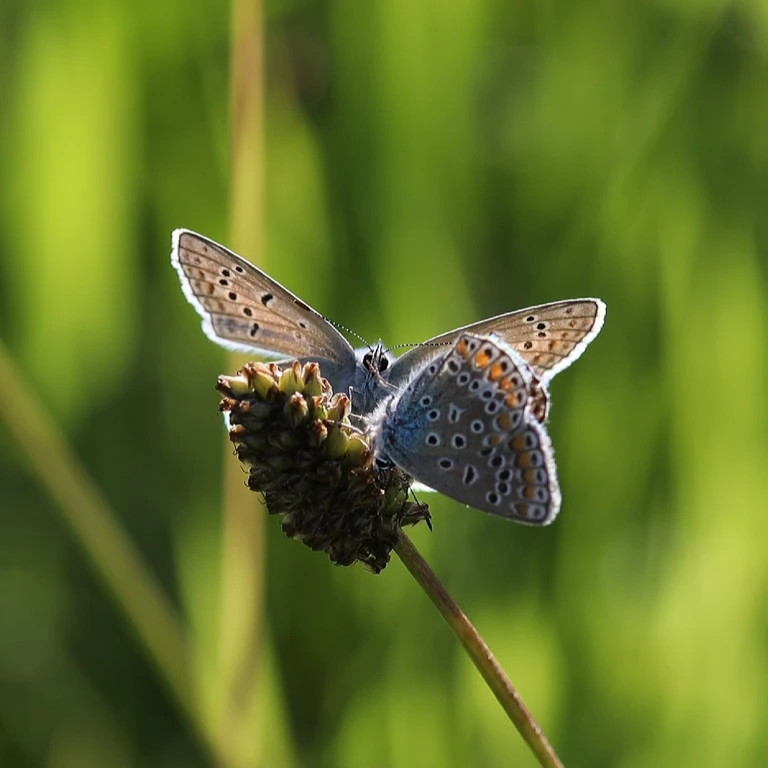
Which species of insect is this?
Polyommatus icarus
